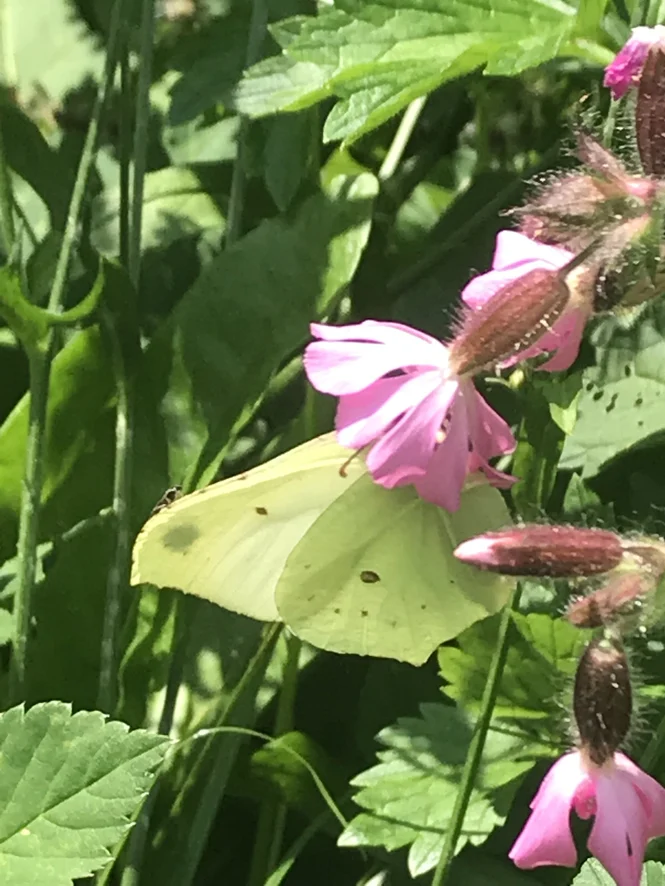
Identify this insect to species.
Gonepteryx rhamni
